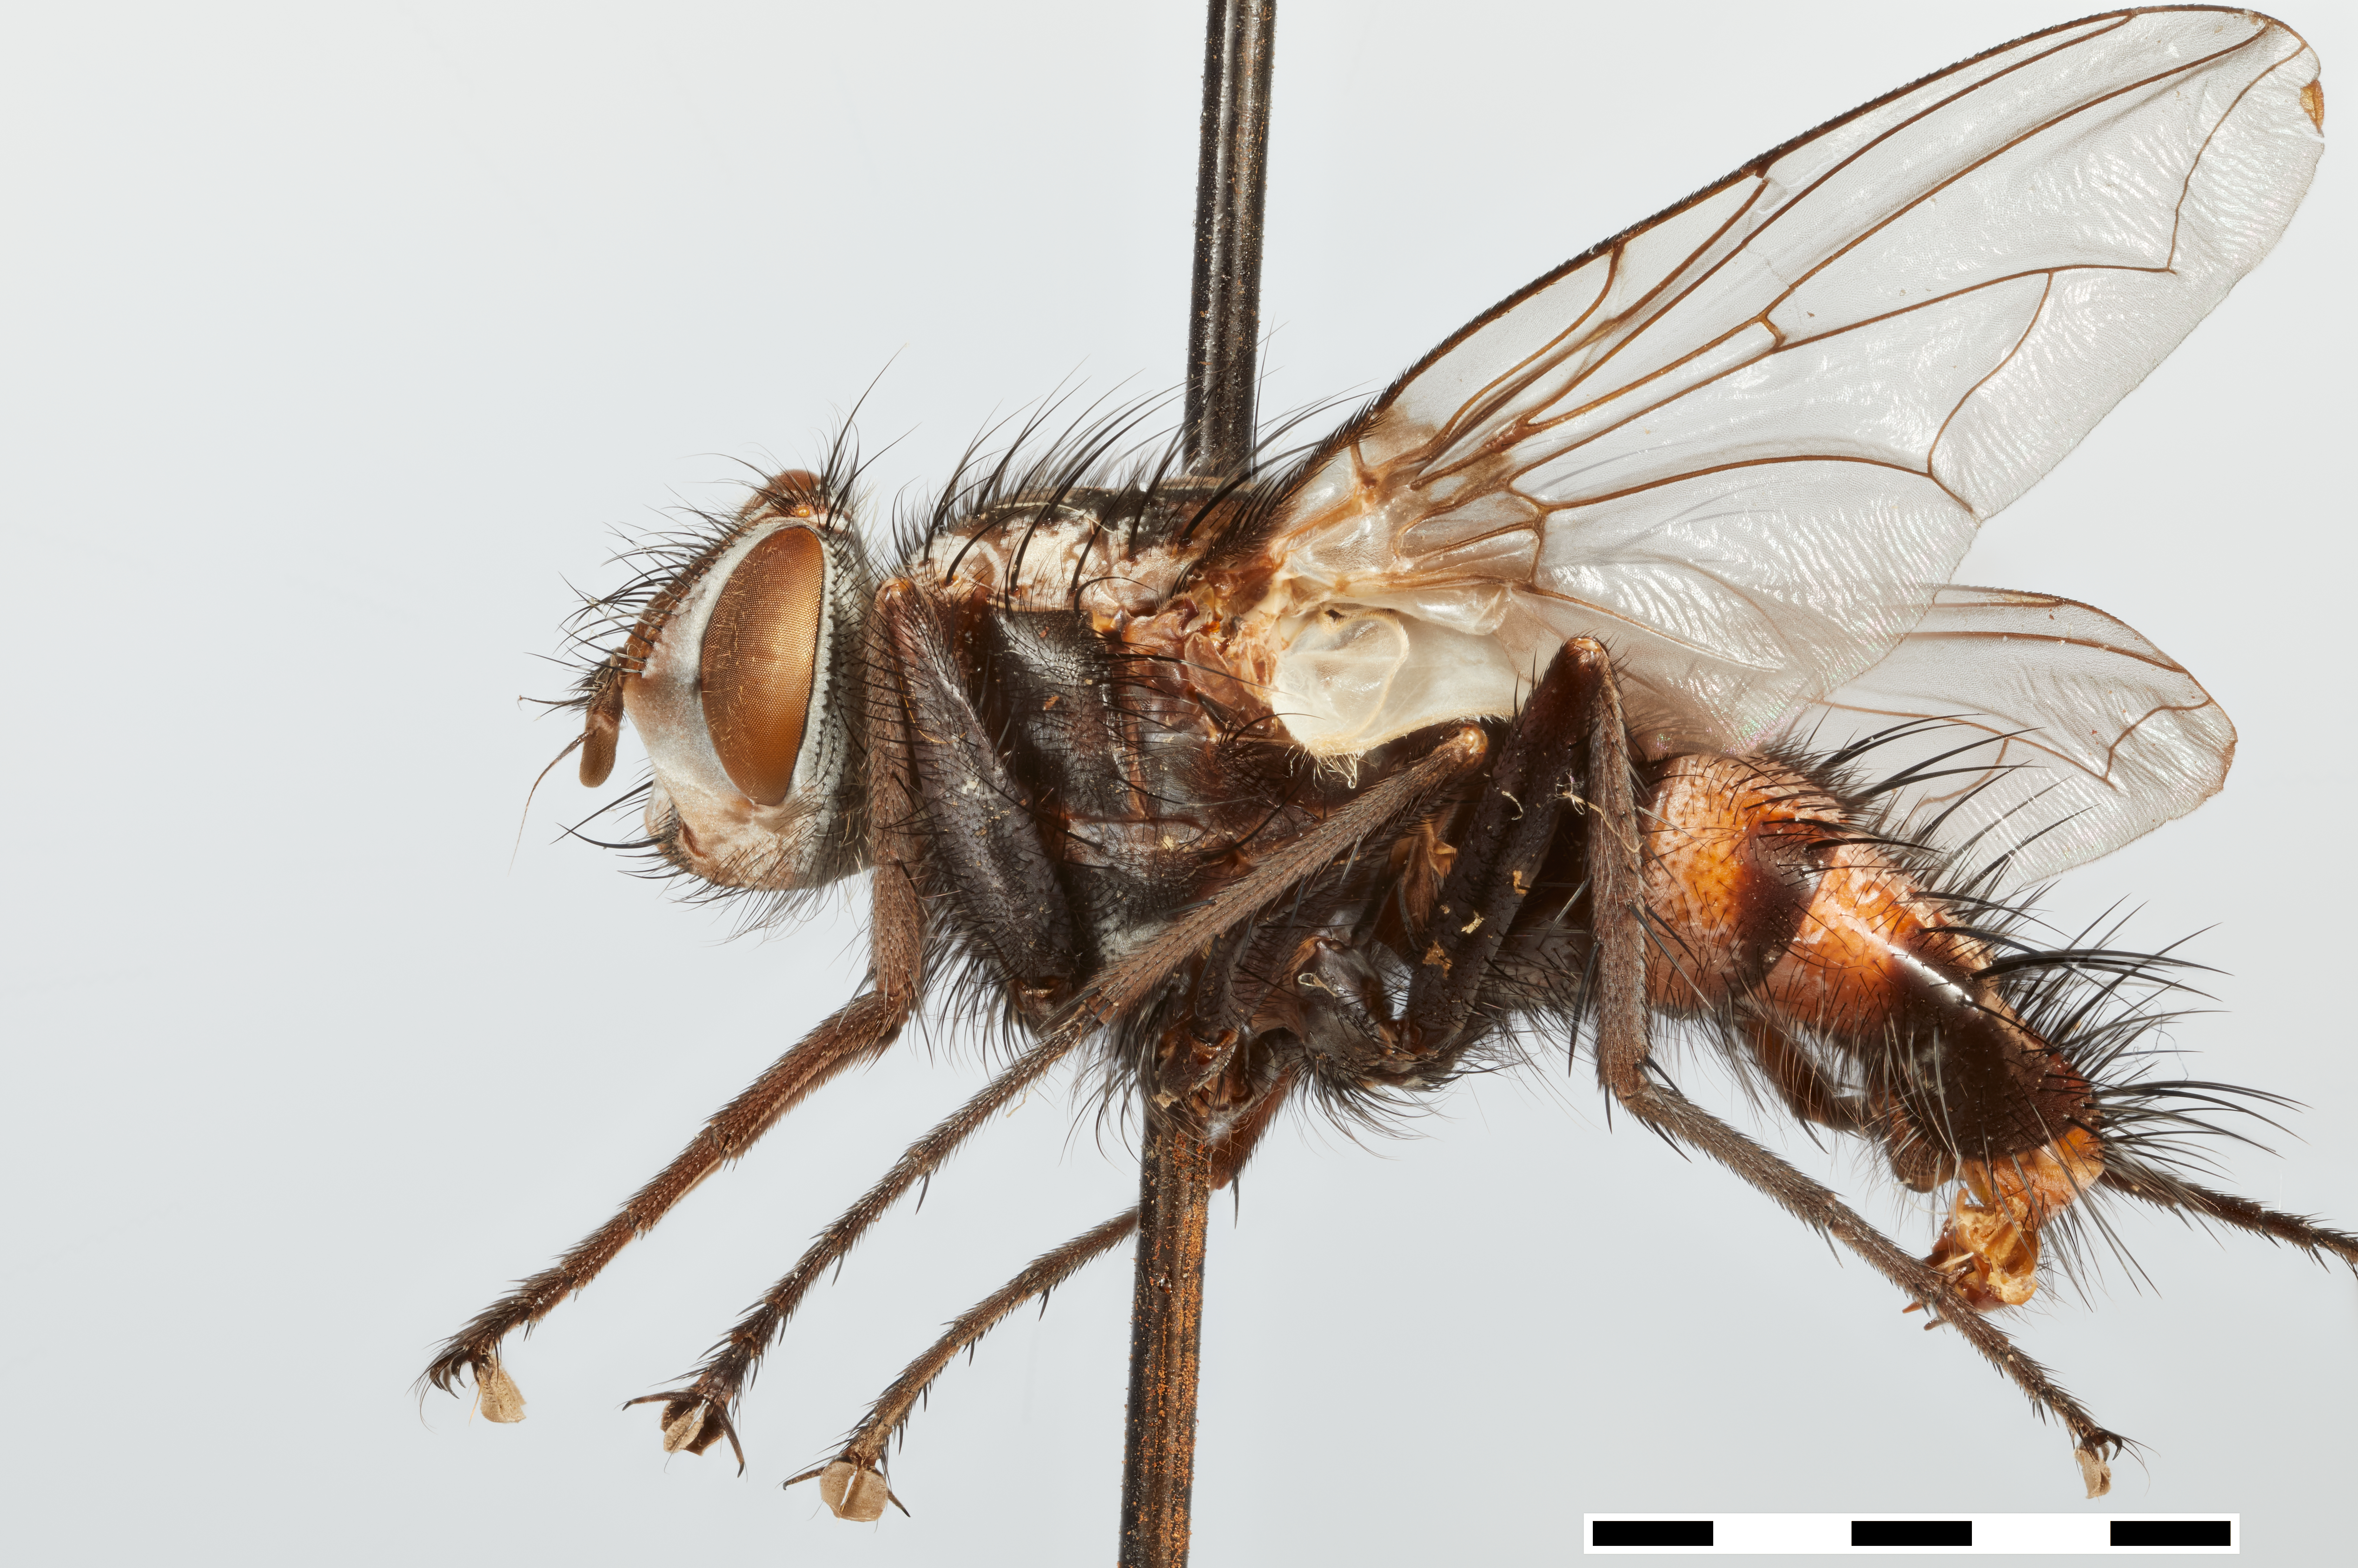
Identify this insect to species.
Callotroxis edwardsi
